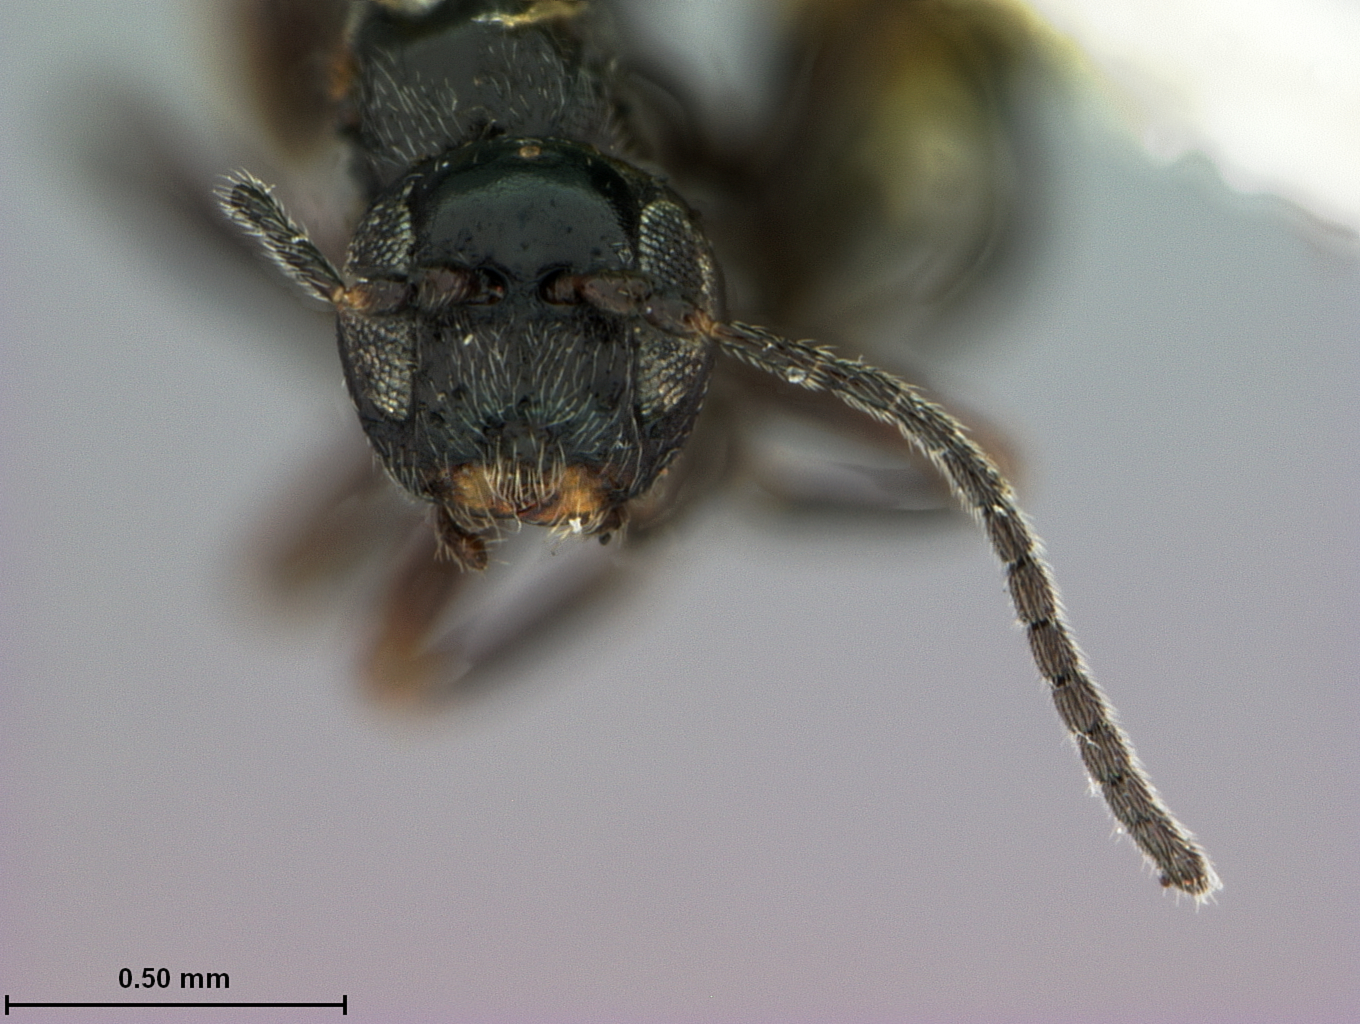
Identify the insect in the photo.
Xystoteras poculum
